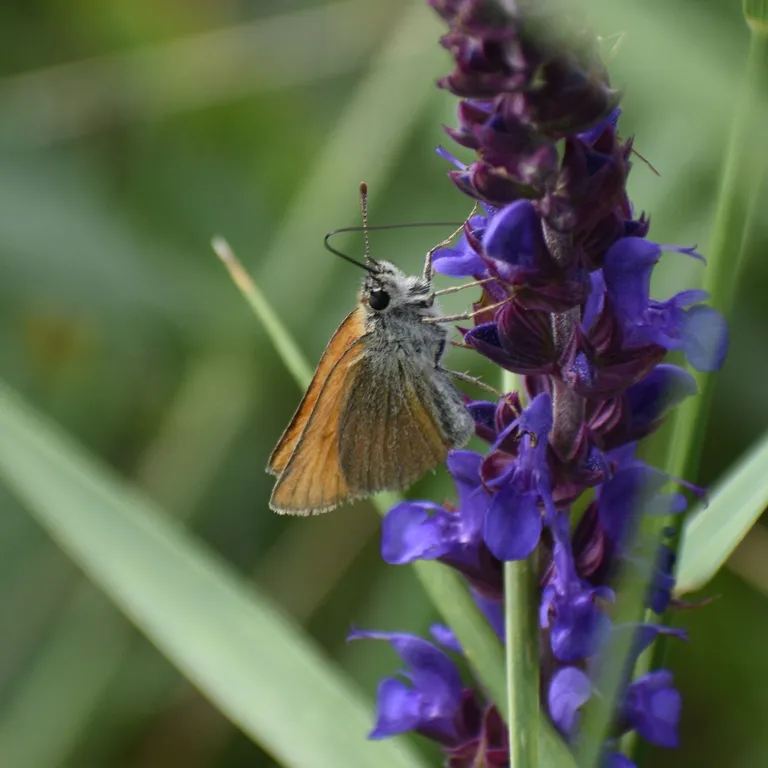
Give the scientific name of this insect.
Thymelicus sylvestris
